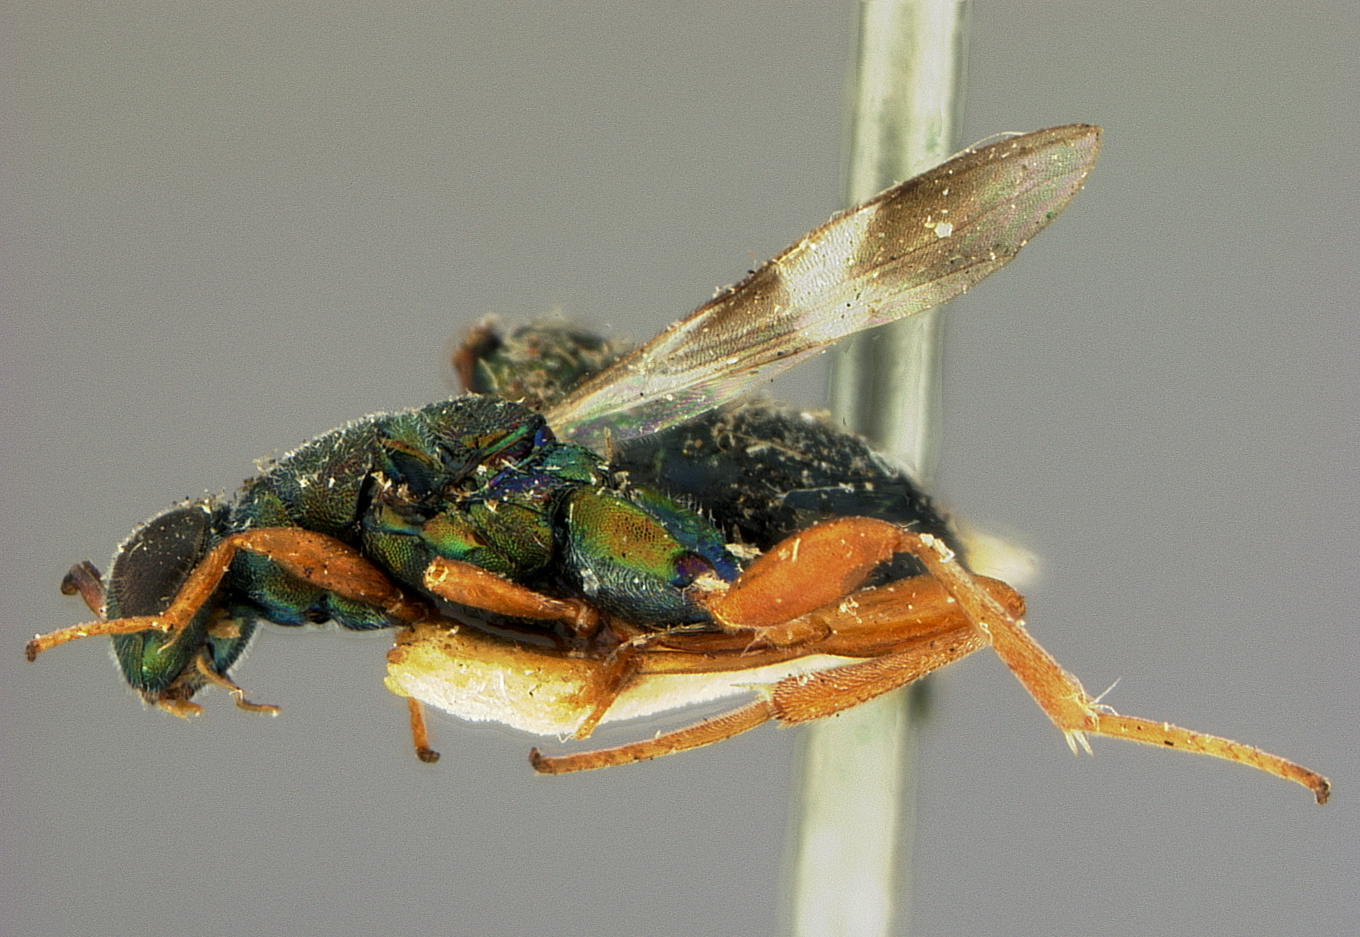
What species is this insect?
Charitopus magnificus
